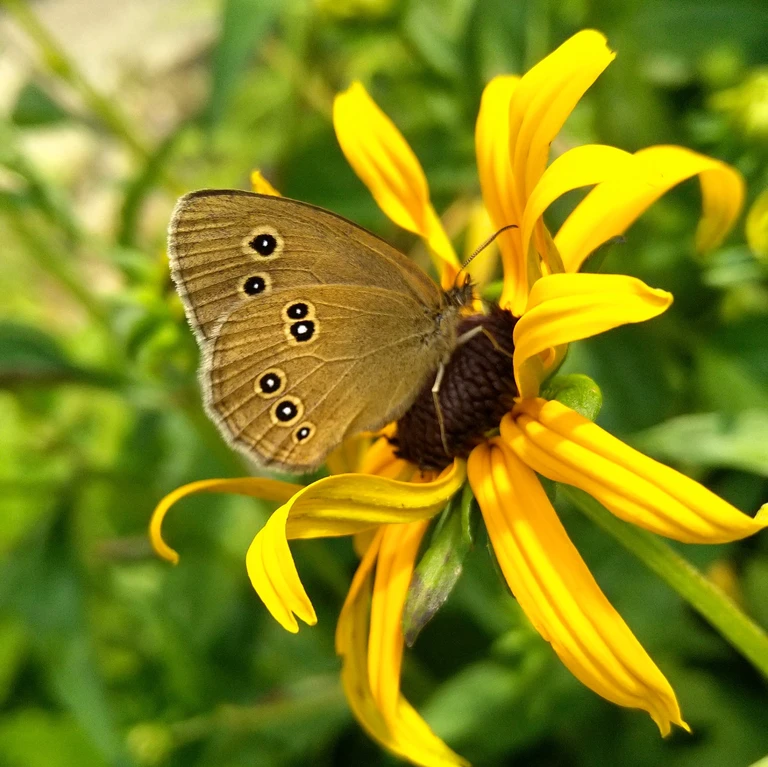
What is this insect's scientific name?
Aphantopus hyperantus
